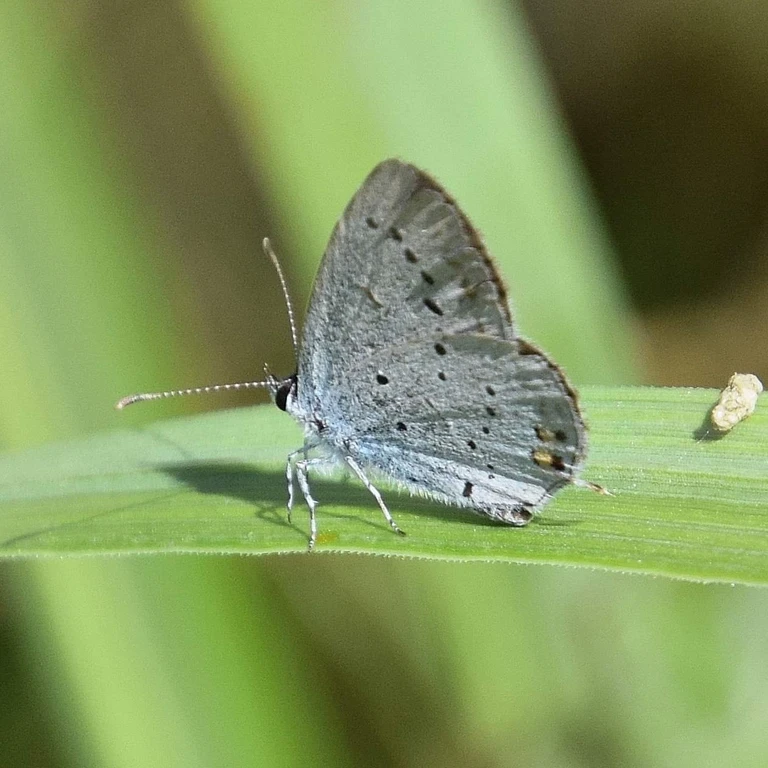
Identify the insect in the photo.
Cupido argiades (also Elkalyce argiades)
